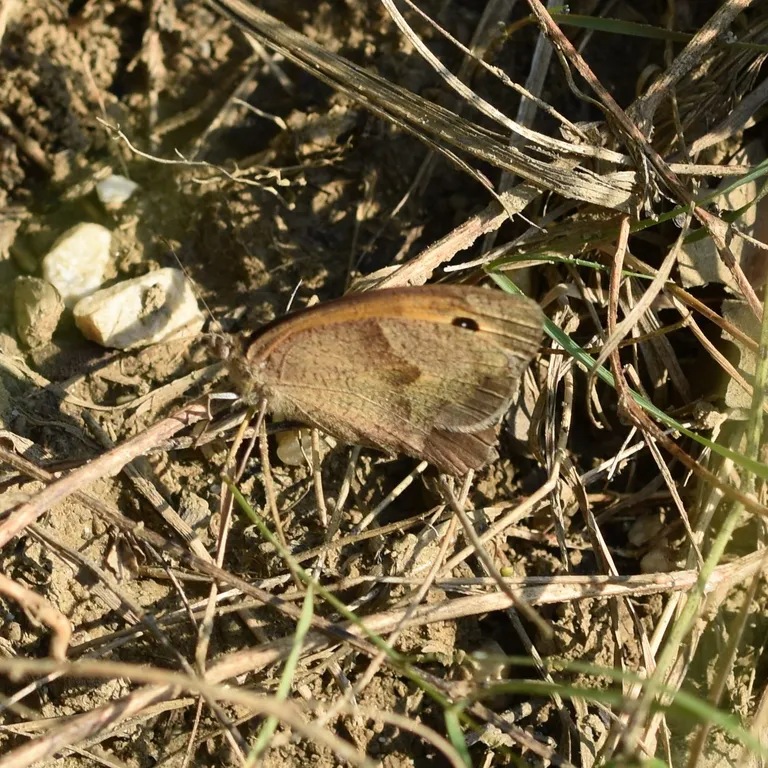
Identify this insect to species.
Maniola jurtina
